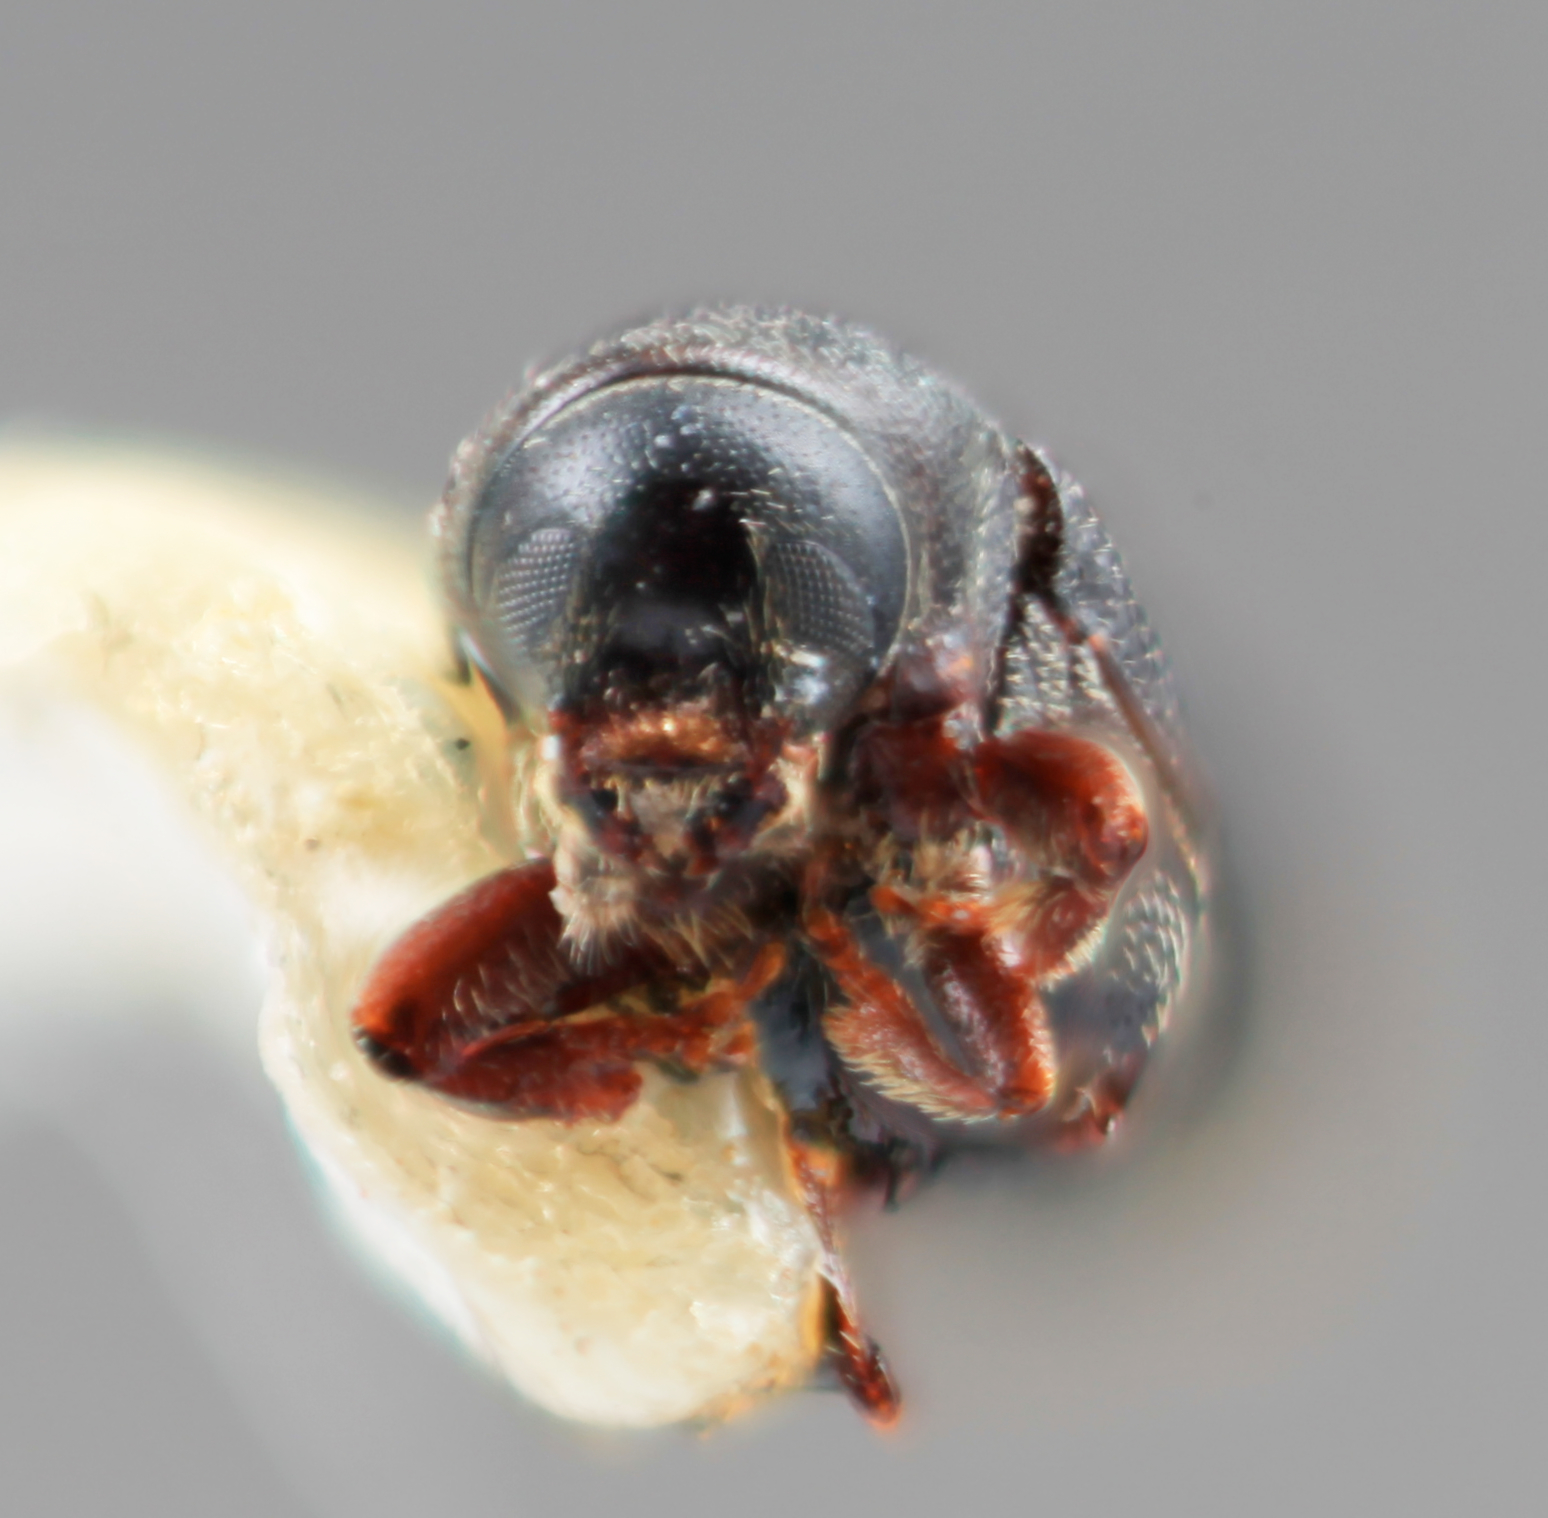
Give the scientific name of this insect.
Cnesinus niger
